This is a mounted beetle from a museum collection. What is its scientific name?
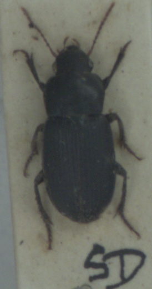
Harpalus rufipalpis
